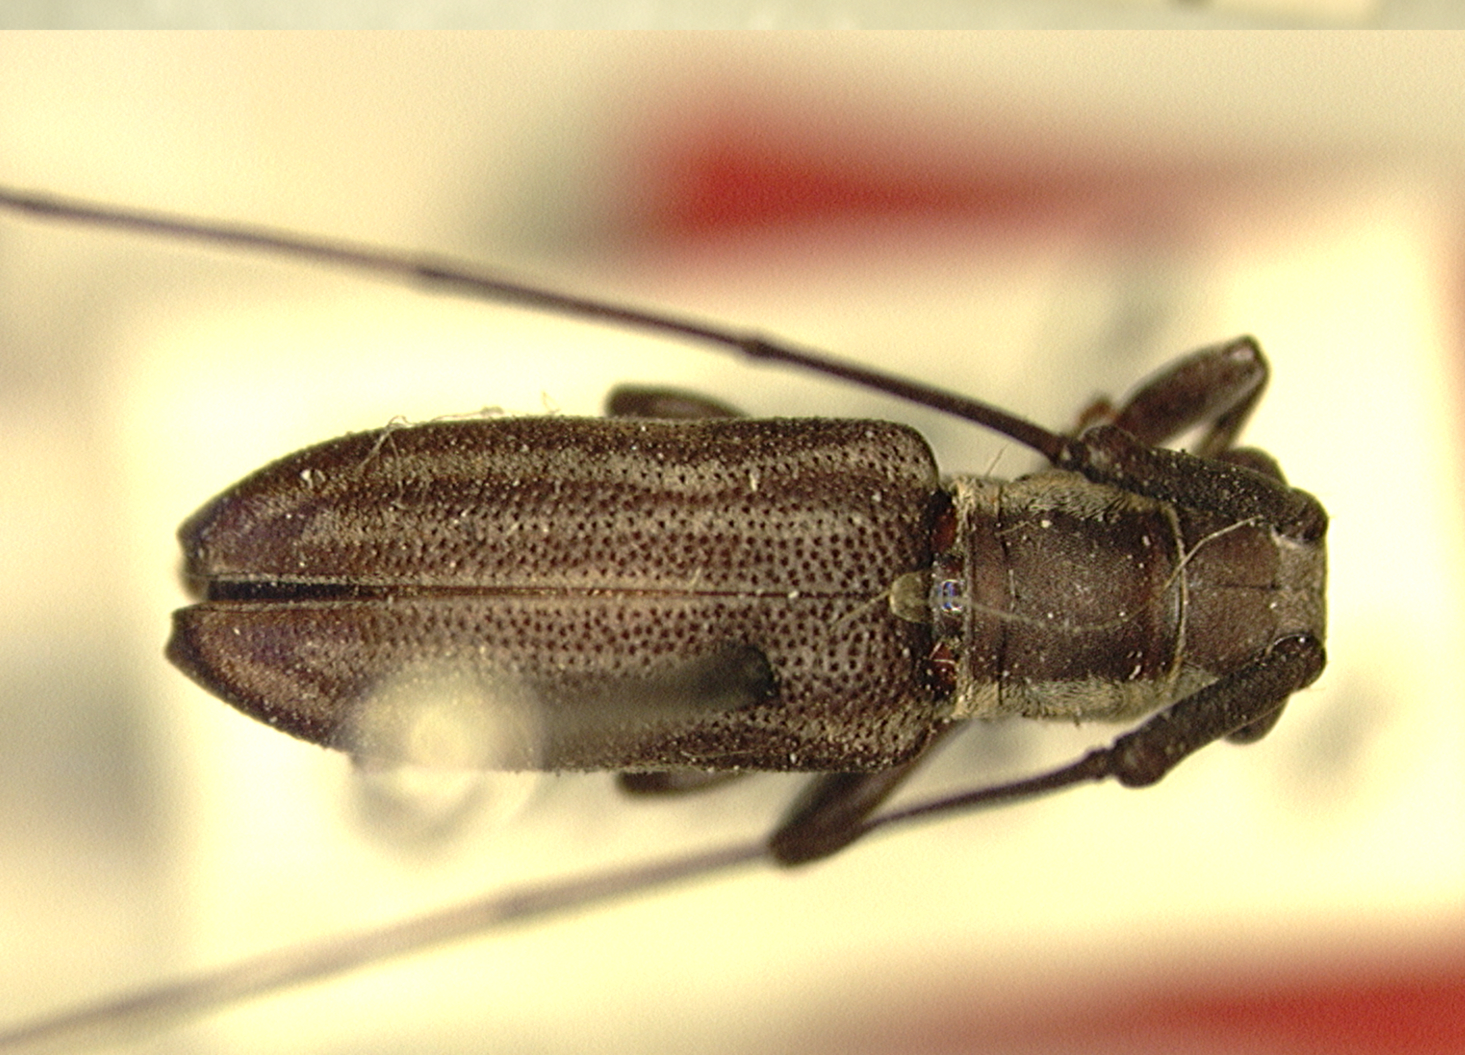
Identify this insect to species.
Ocularia flavovittata
